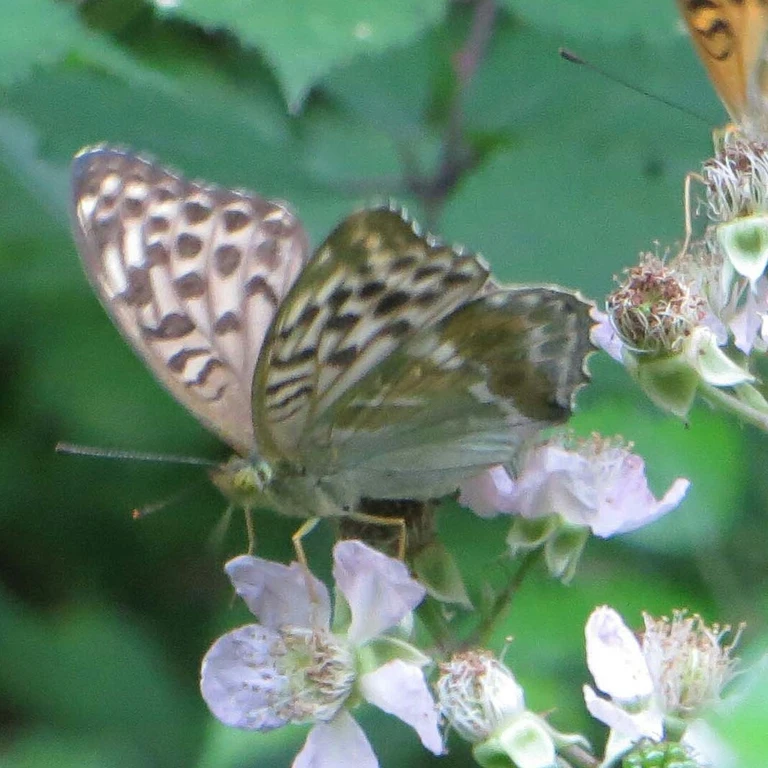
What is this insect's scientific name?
Argynnis paphia
